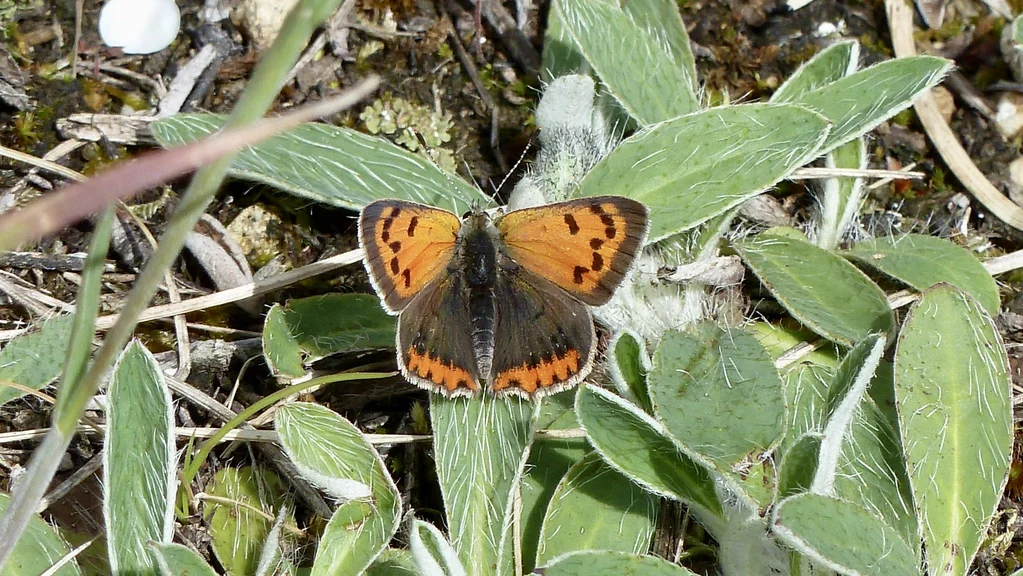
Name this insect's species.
Lycaena phlaeas
